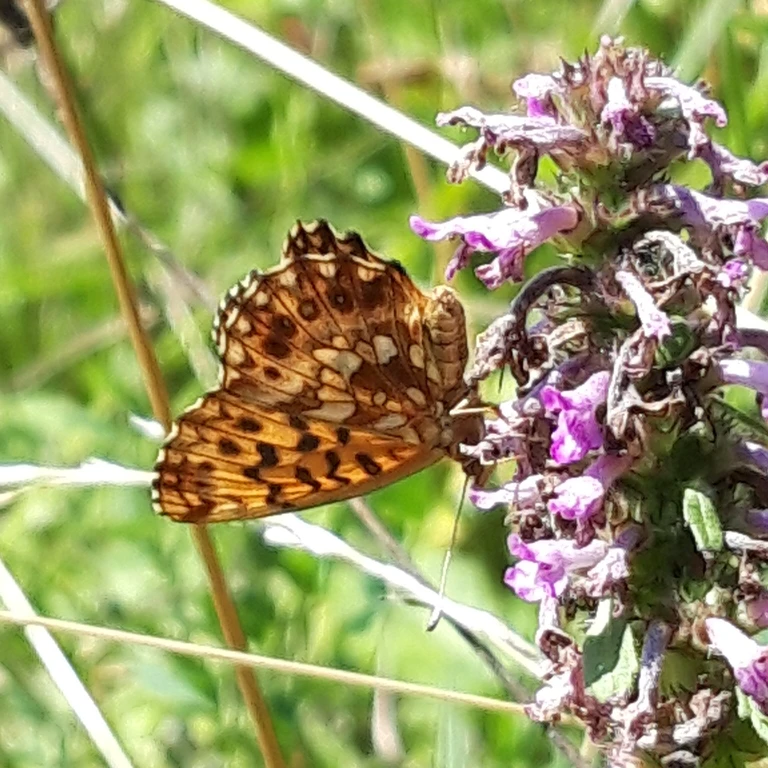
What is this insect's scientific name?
Boloria dia
